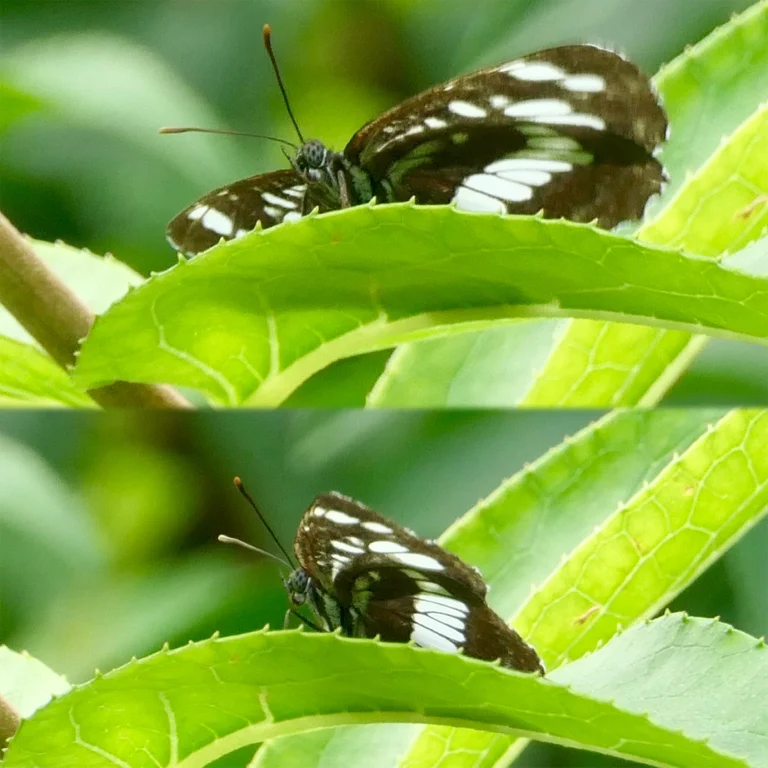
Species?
Neptis rivularis
